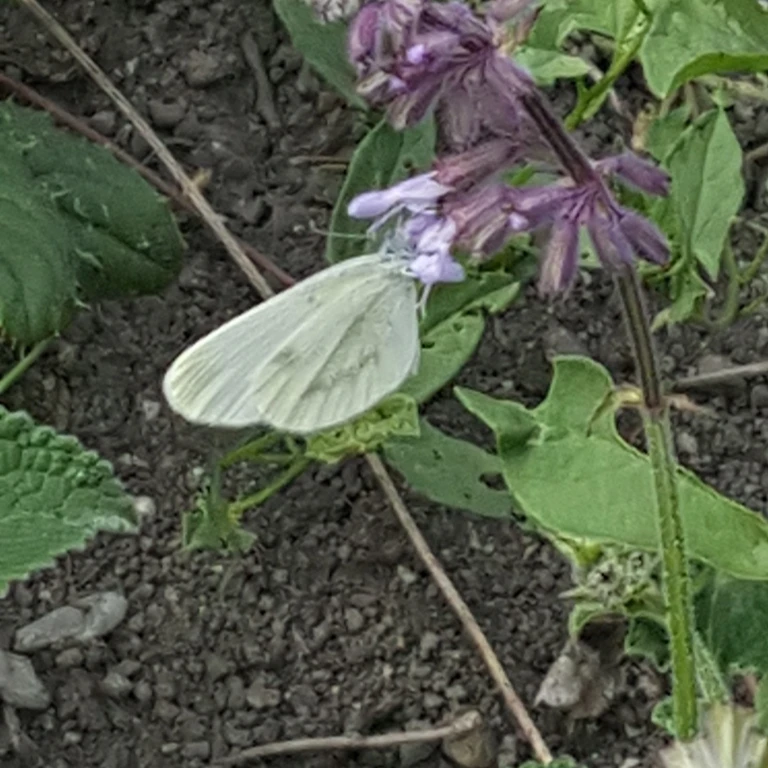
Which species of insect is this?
Leptidea sinapis/juvernica
